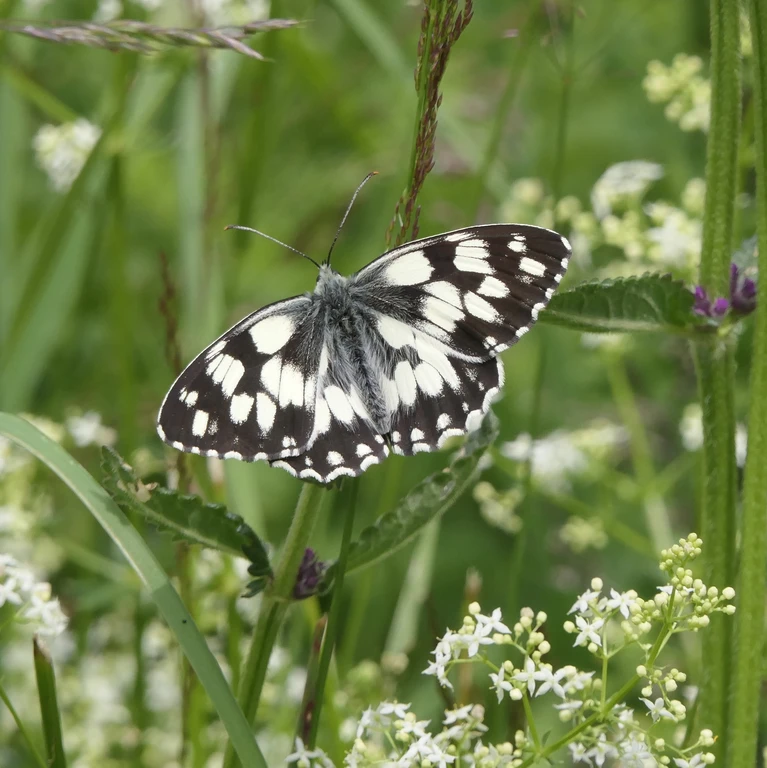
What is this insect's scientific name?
Melanargia galathea
